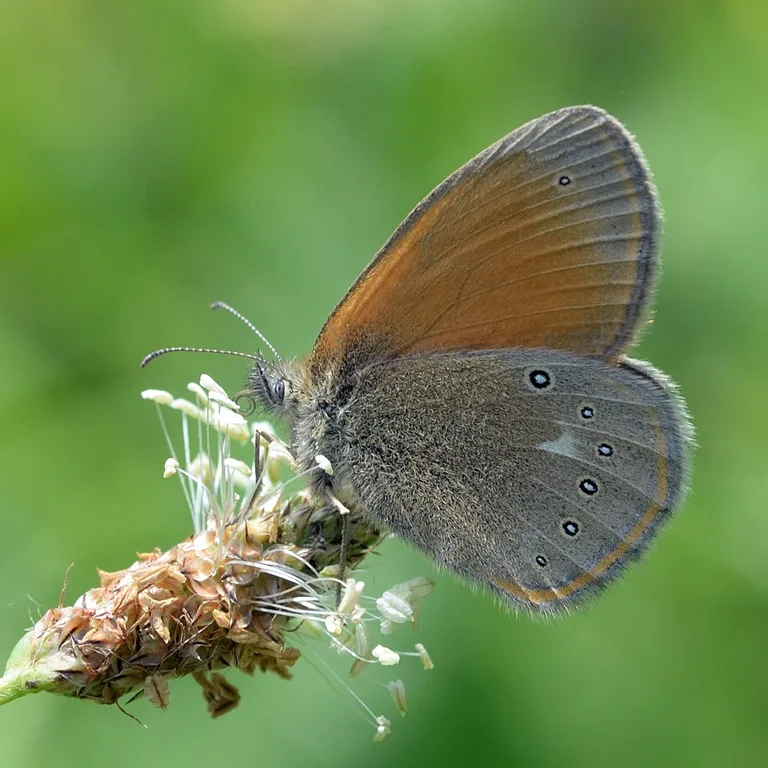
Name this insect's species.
Coenonympha glycerion (also Coenonympha iphis)
